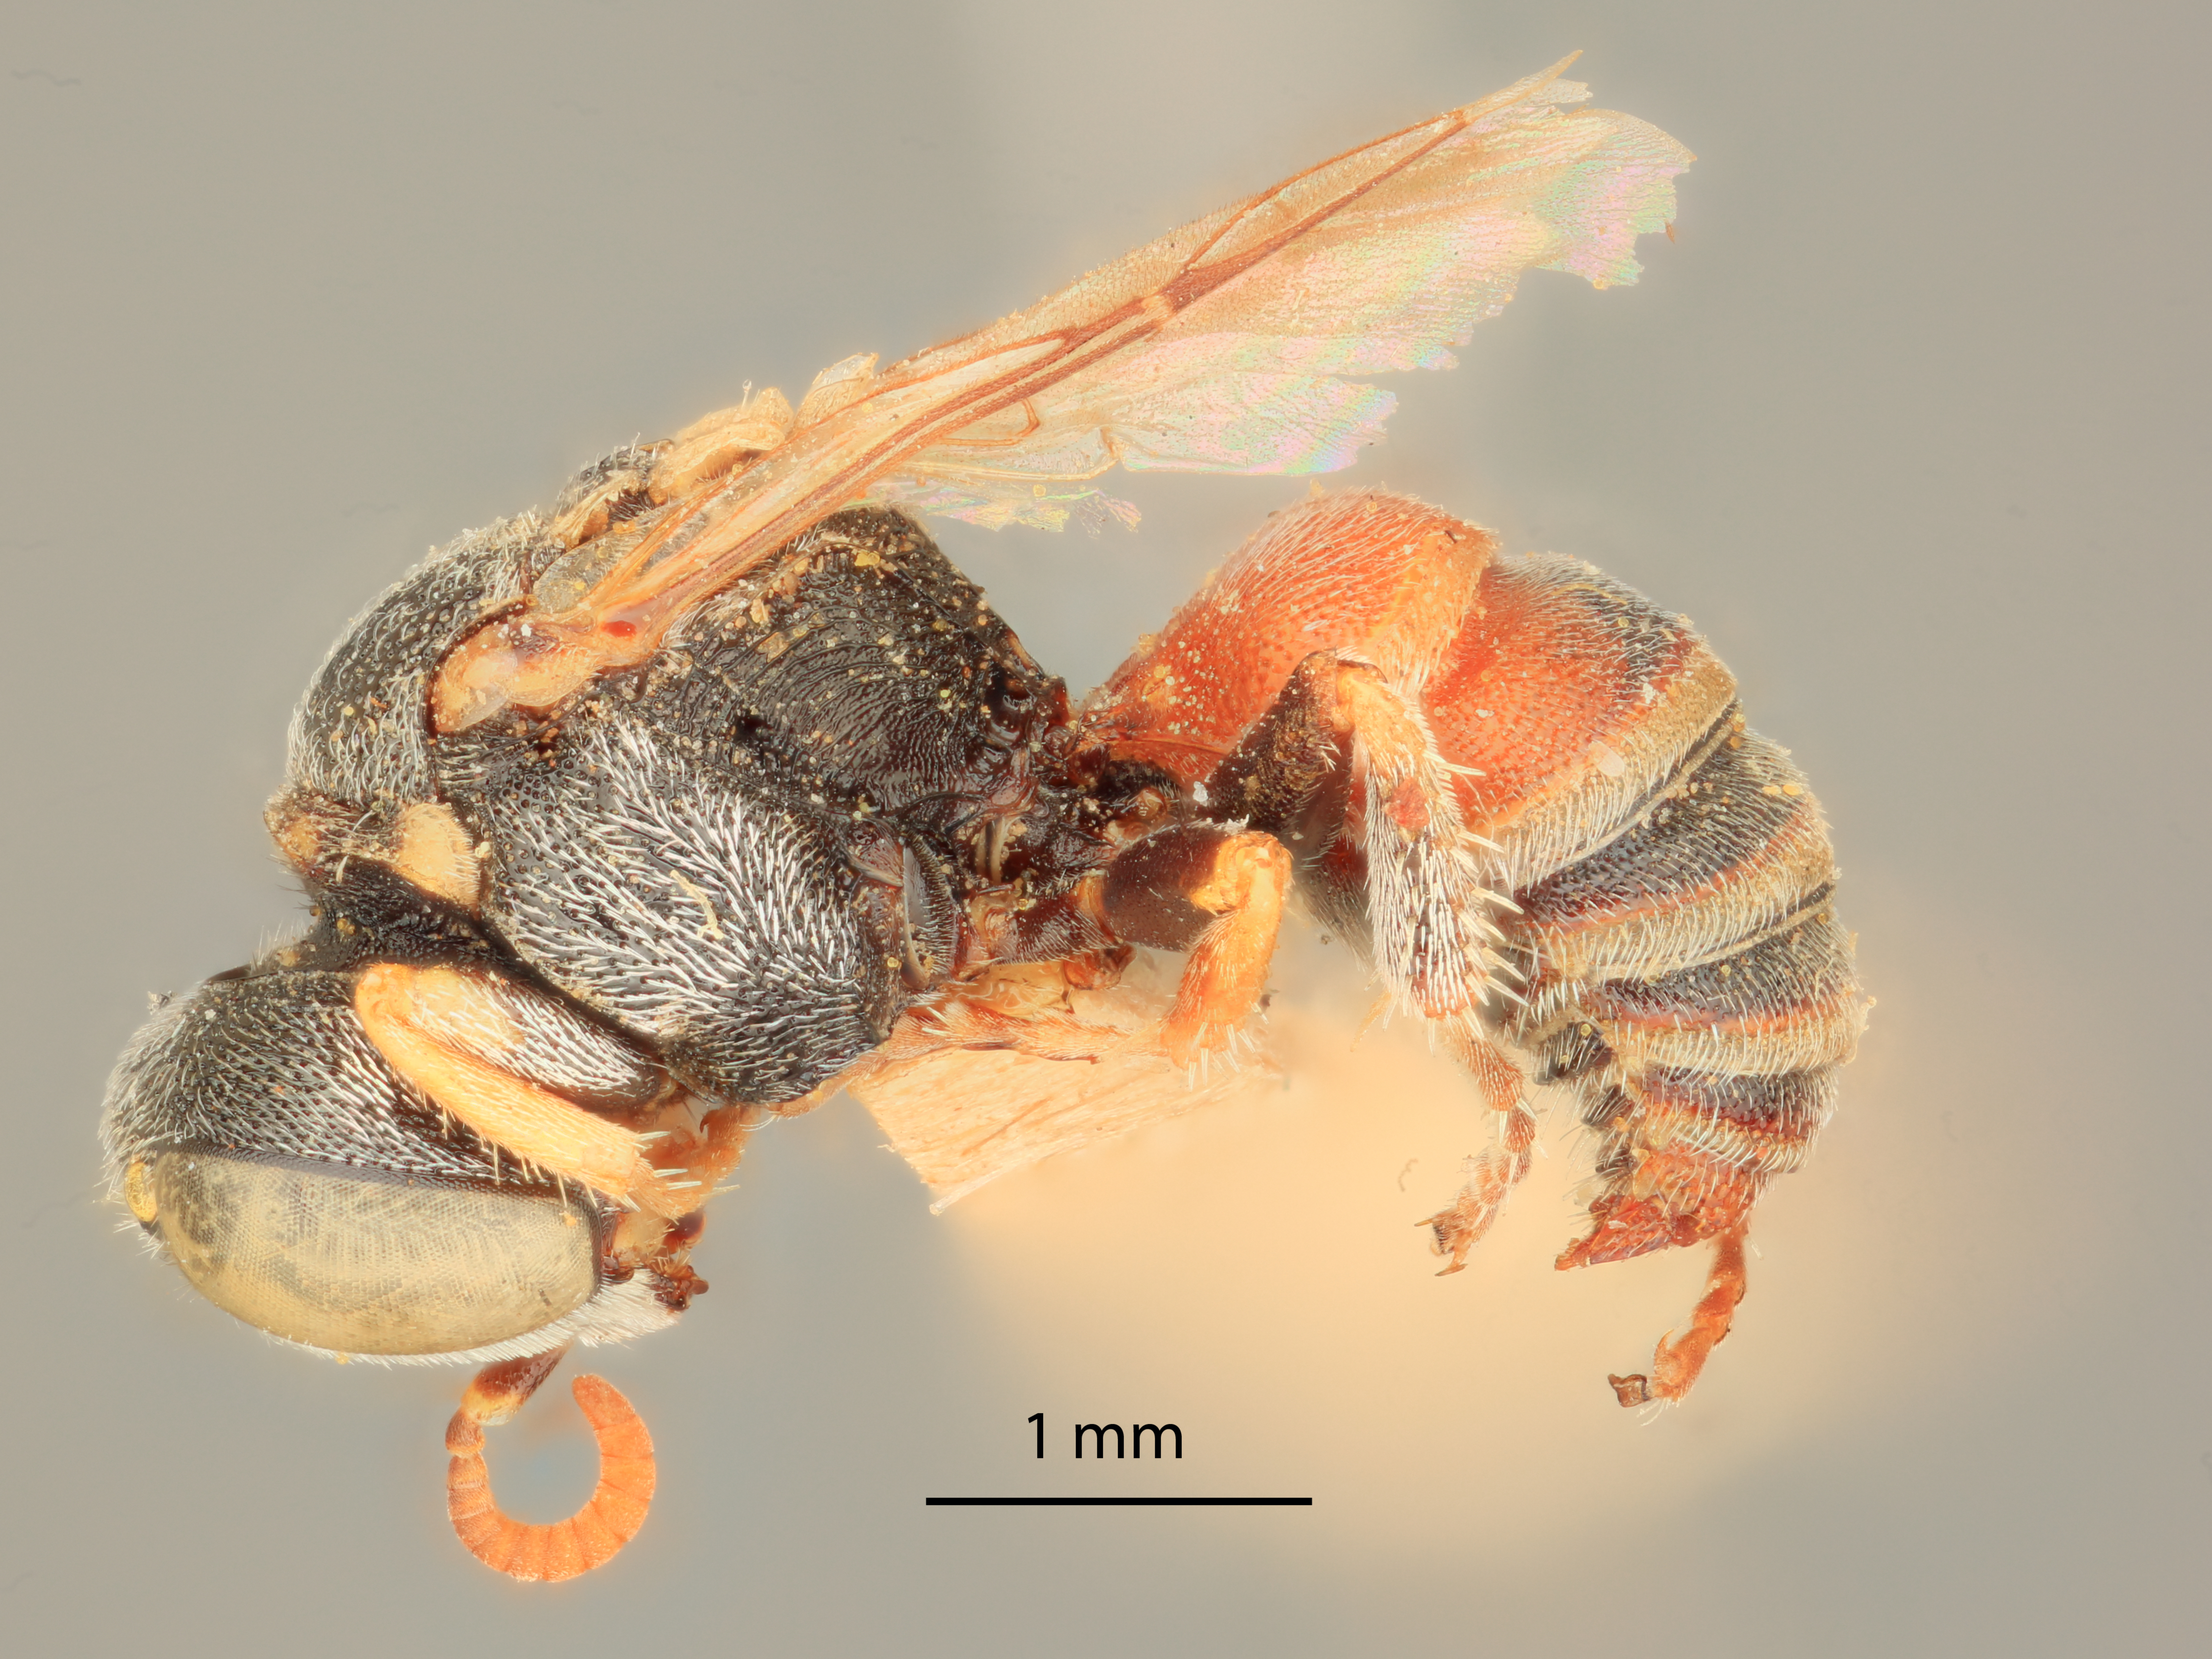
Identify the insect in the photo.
Oxybelus abdominalis
